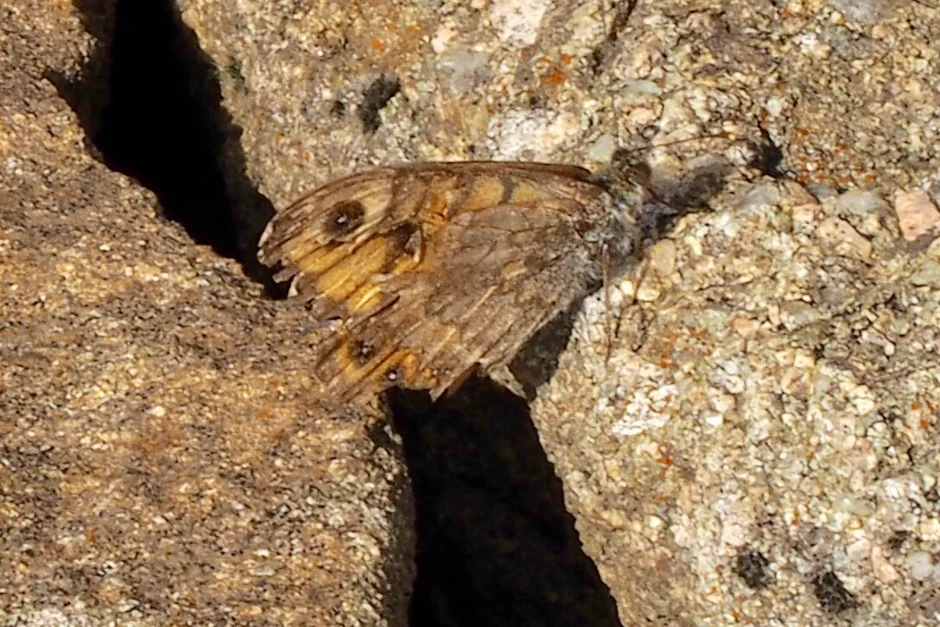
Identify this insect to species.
Lasiommata megera (also Pararge megera)
